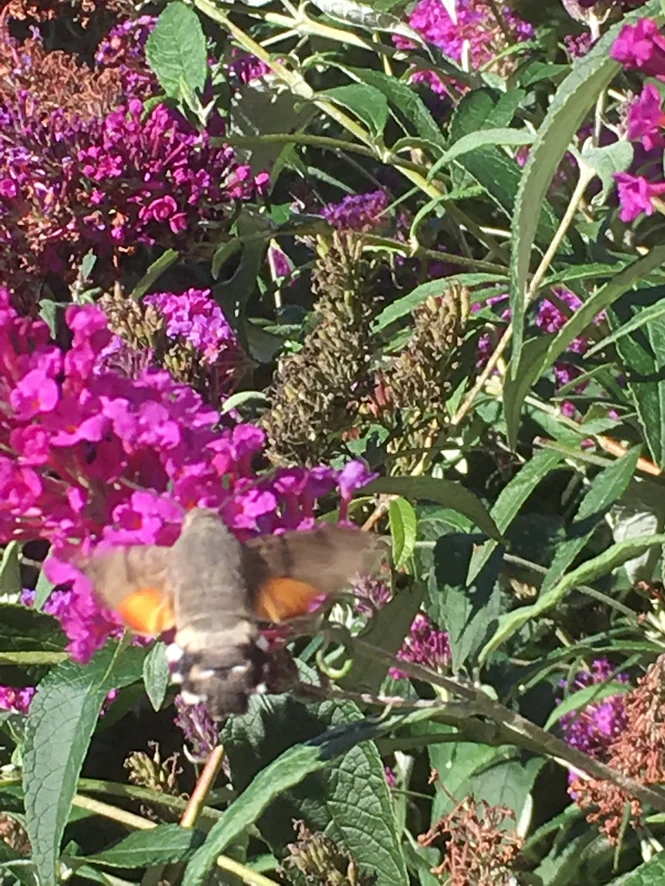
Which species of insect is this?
Macroglossum stellatarum
